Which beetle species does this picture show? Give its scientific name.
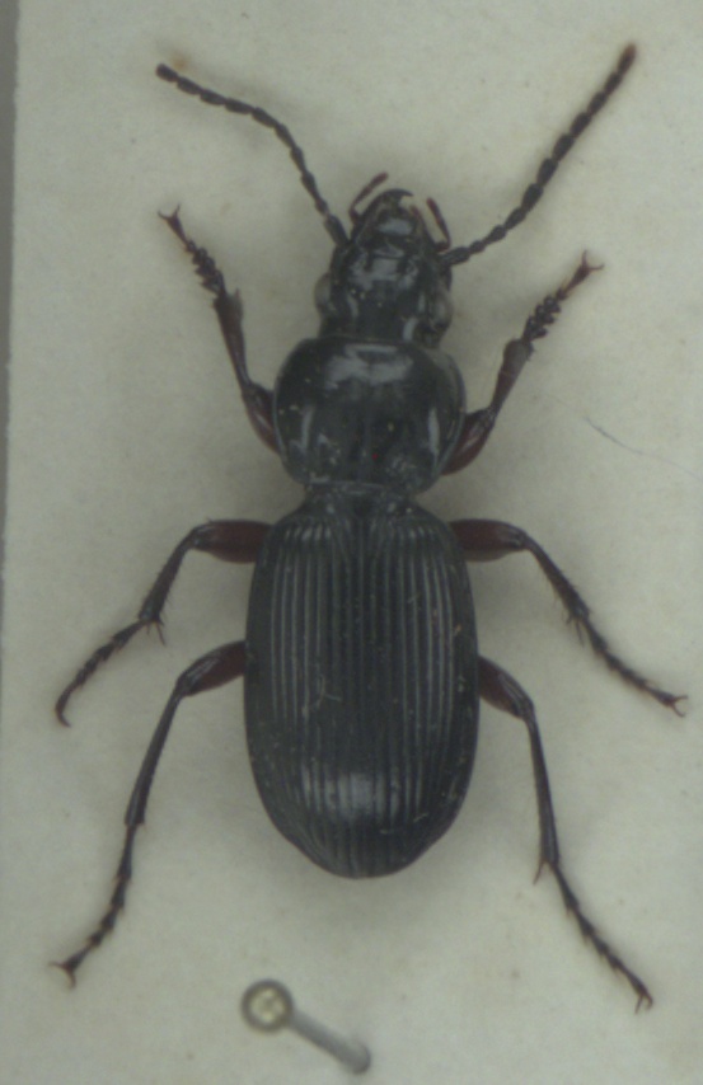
Pterostichus madidus
